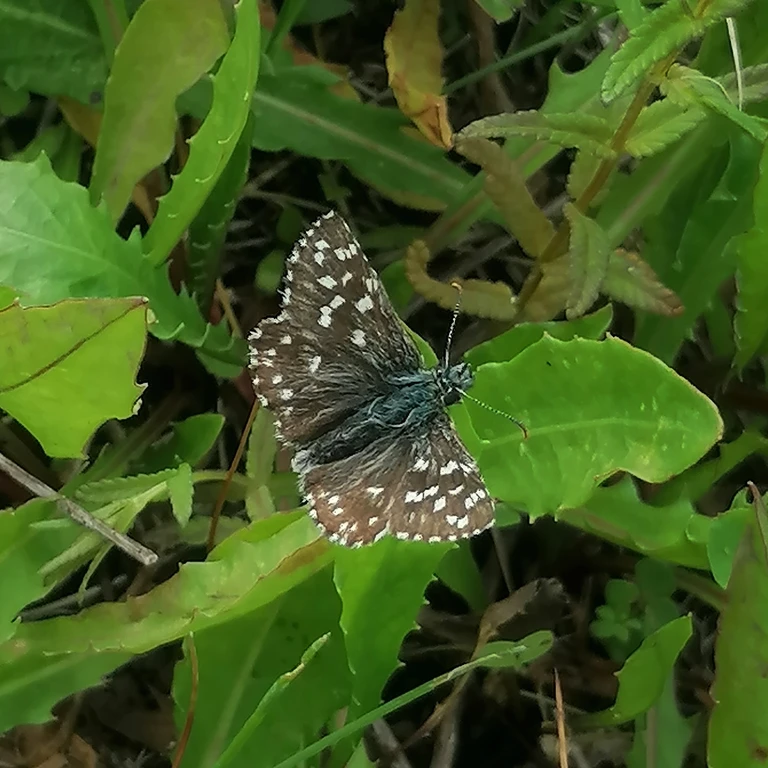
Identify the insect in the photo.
Pyrgus malvae
